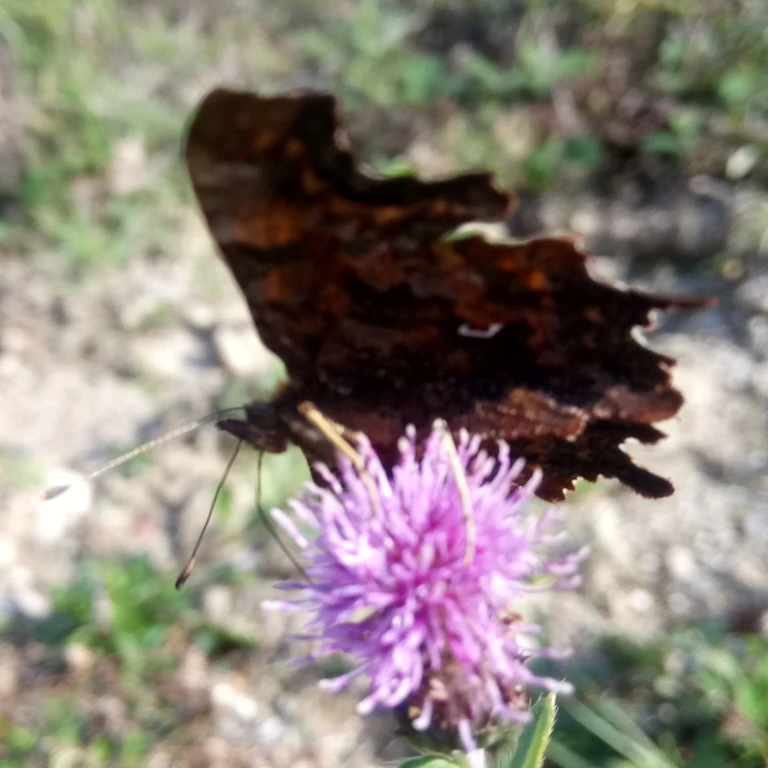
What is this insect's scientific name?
Polygonia c-album
